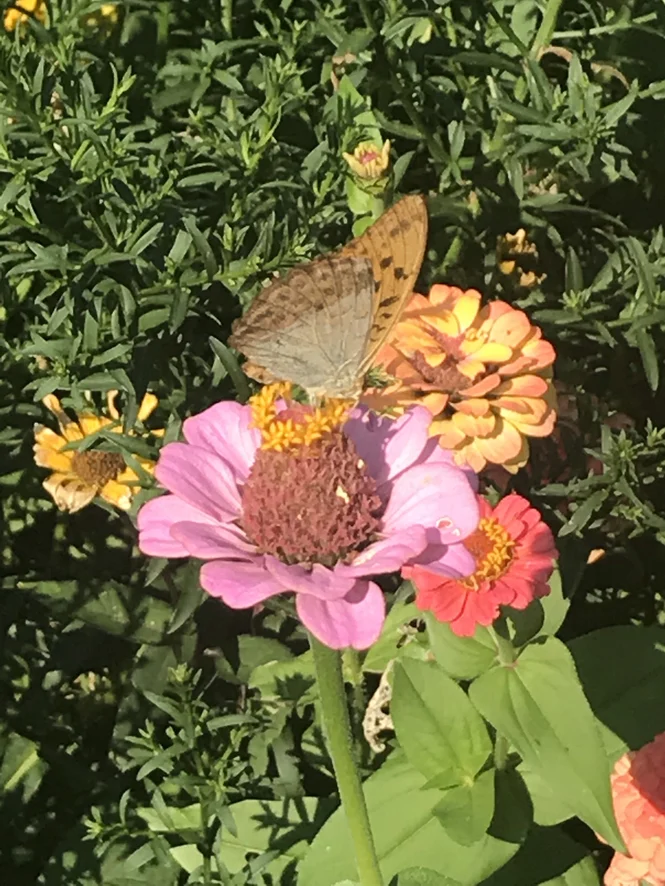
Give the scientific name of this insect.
Argynnis paphia
